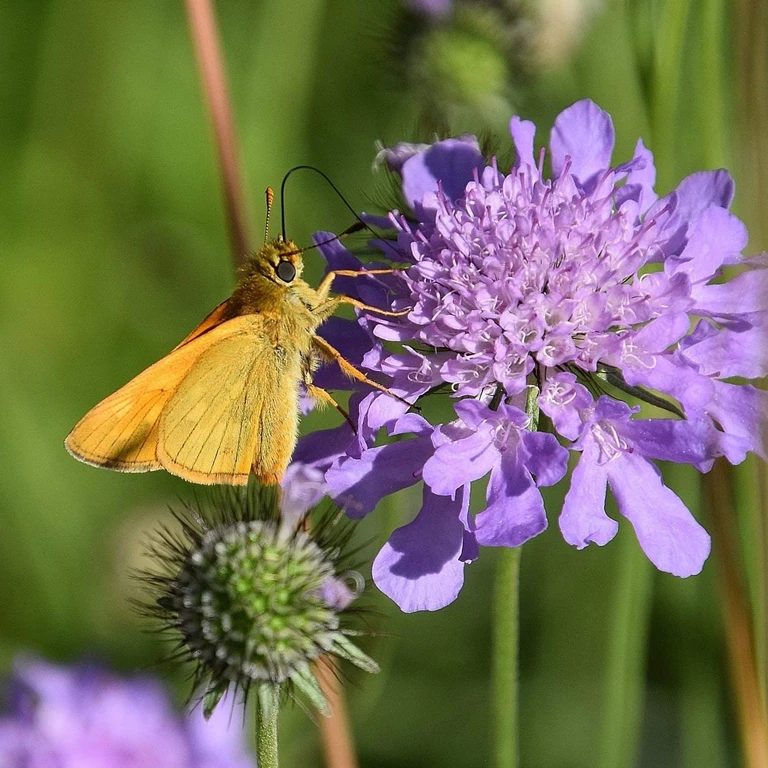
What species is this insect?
Ochlodes sylvanus (also Ochlodes venata)
